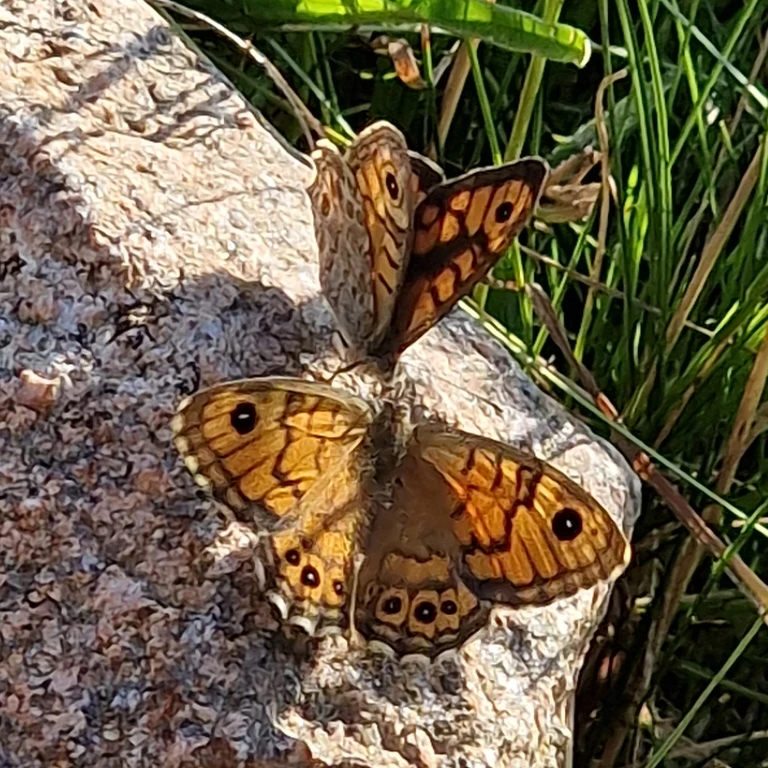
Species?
Lasiommata megera (also Pararge megera)
